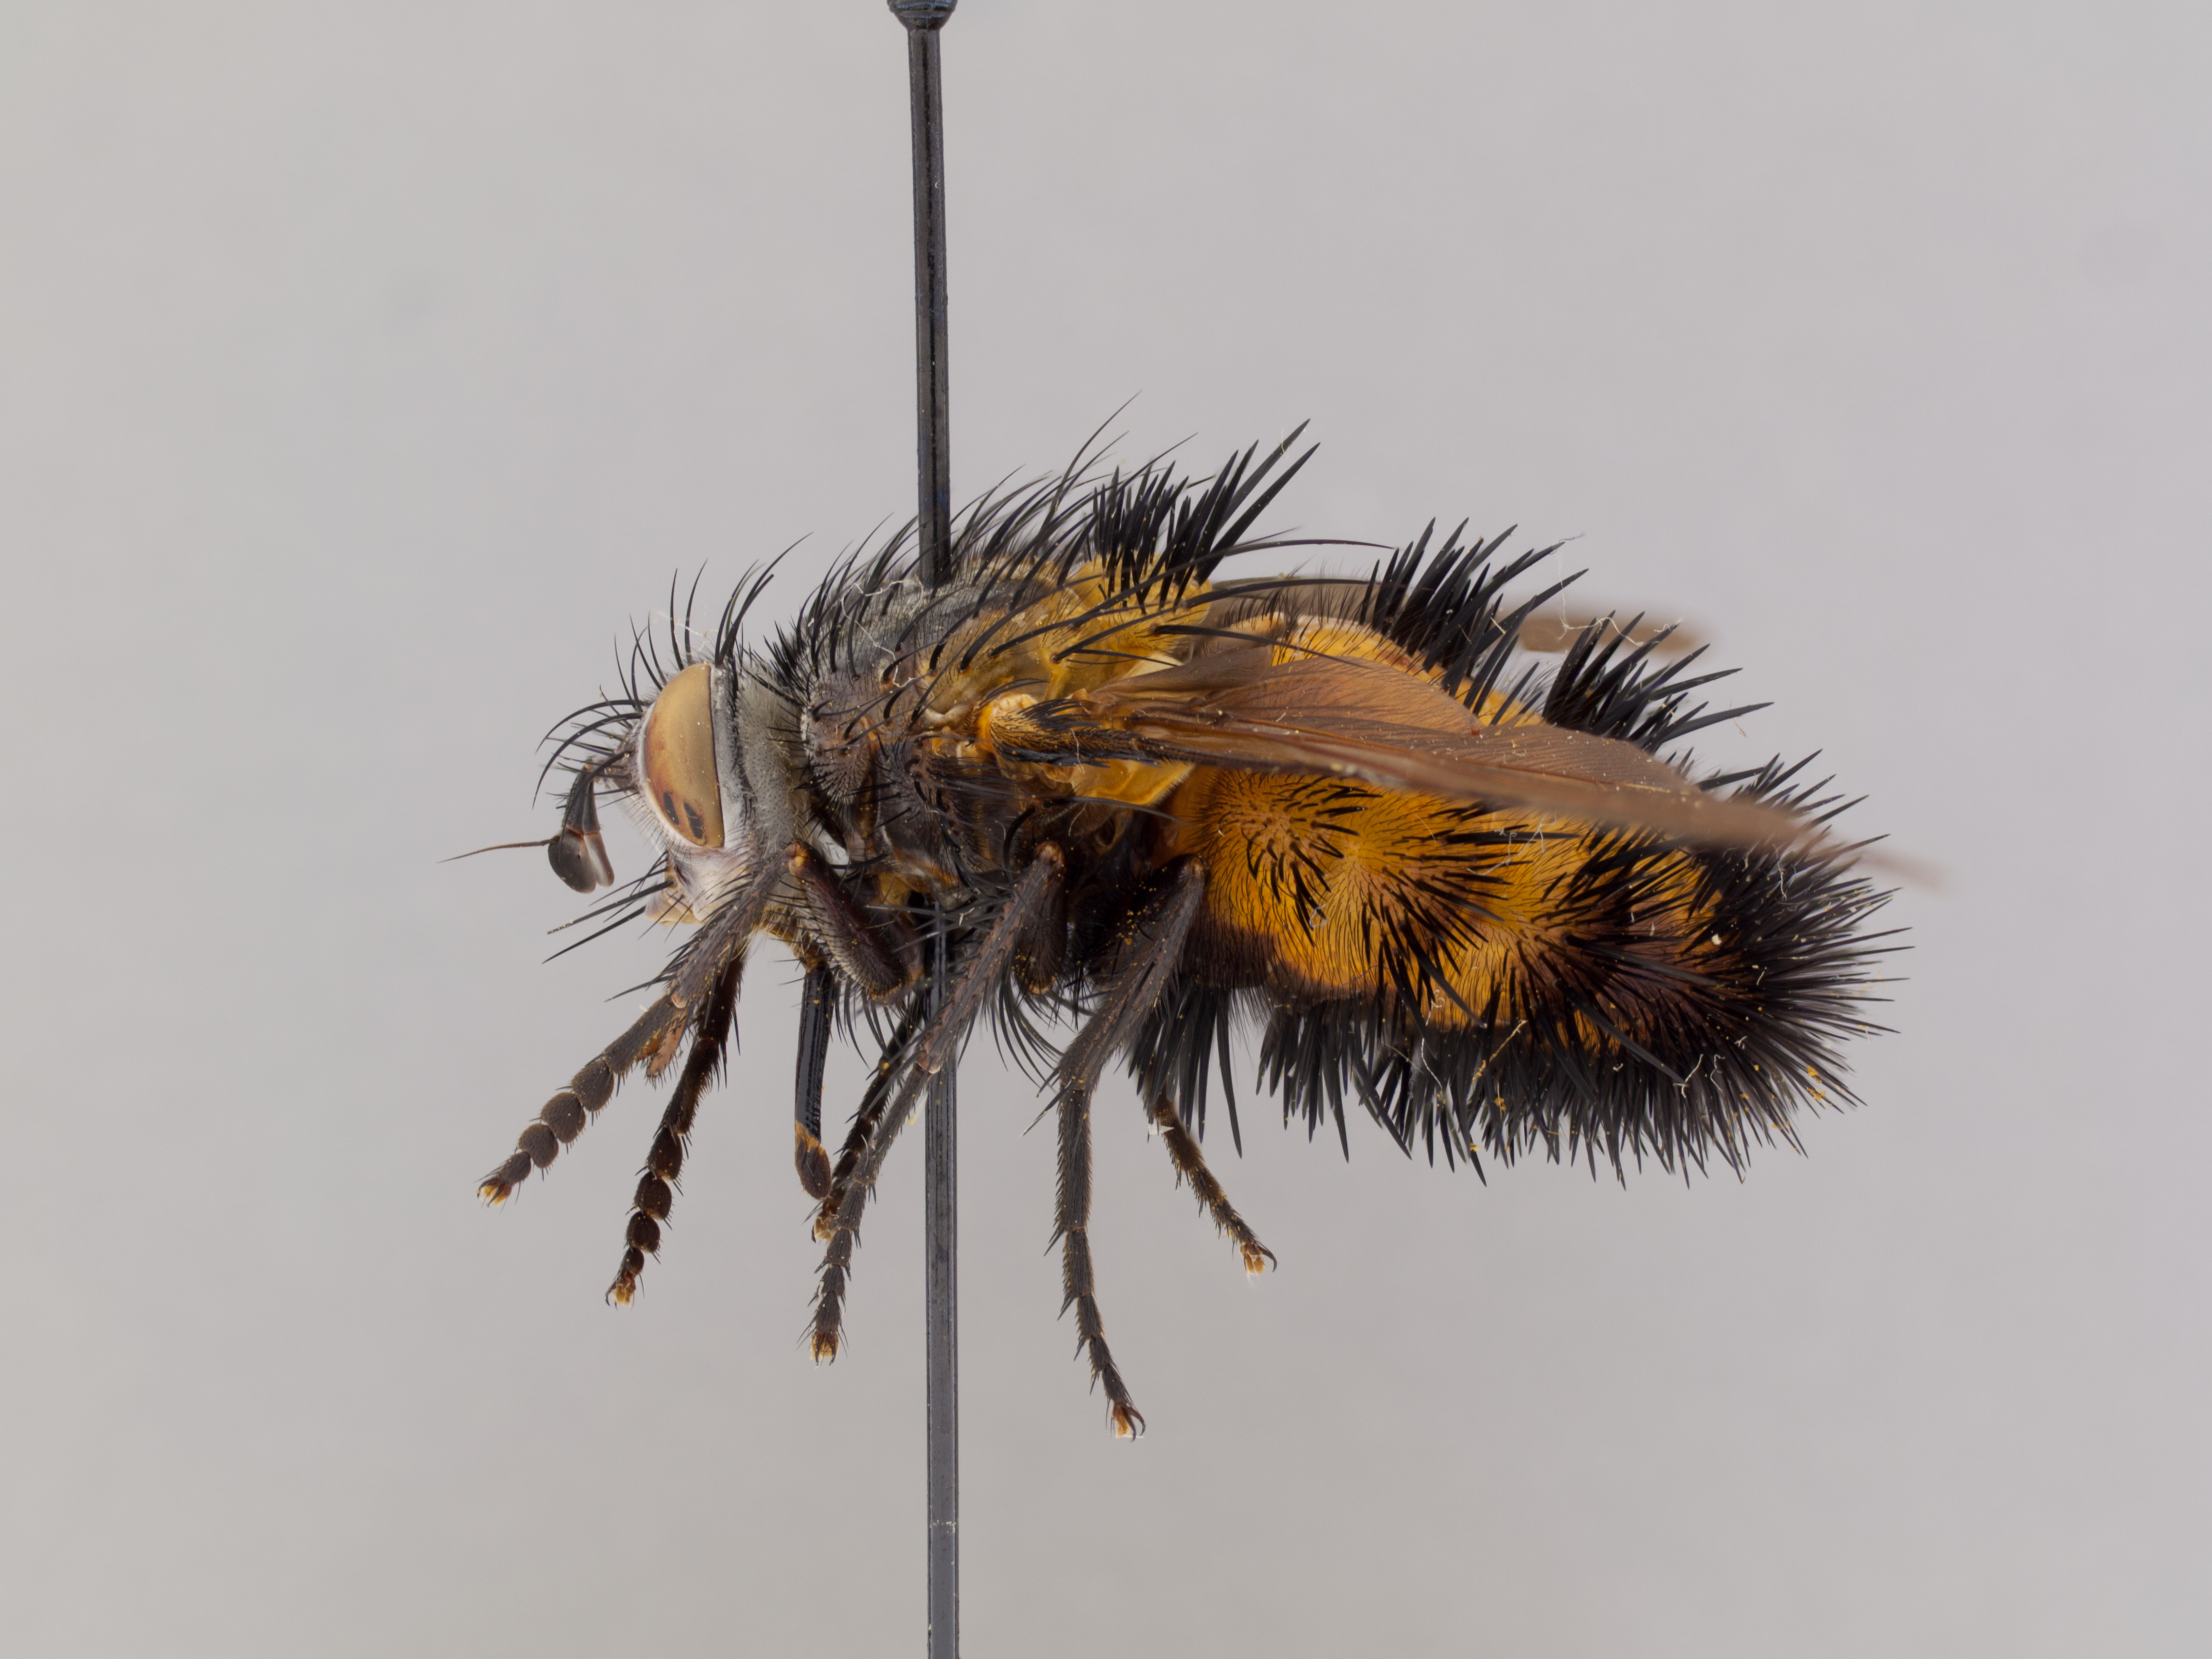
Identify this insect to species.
Paradejeania rutilioides
